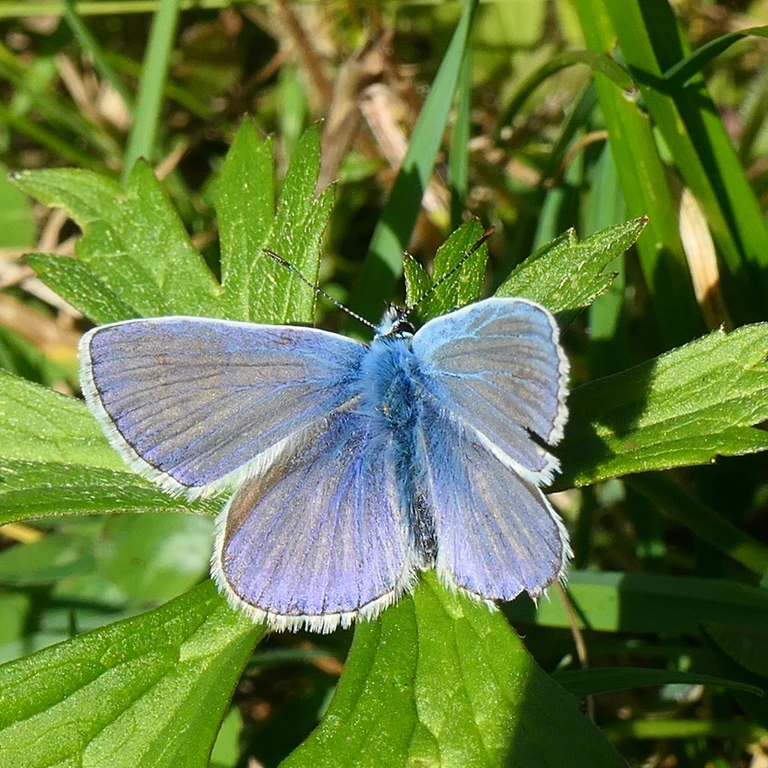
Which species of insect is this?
Polyommatus icarus
